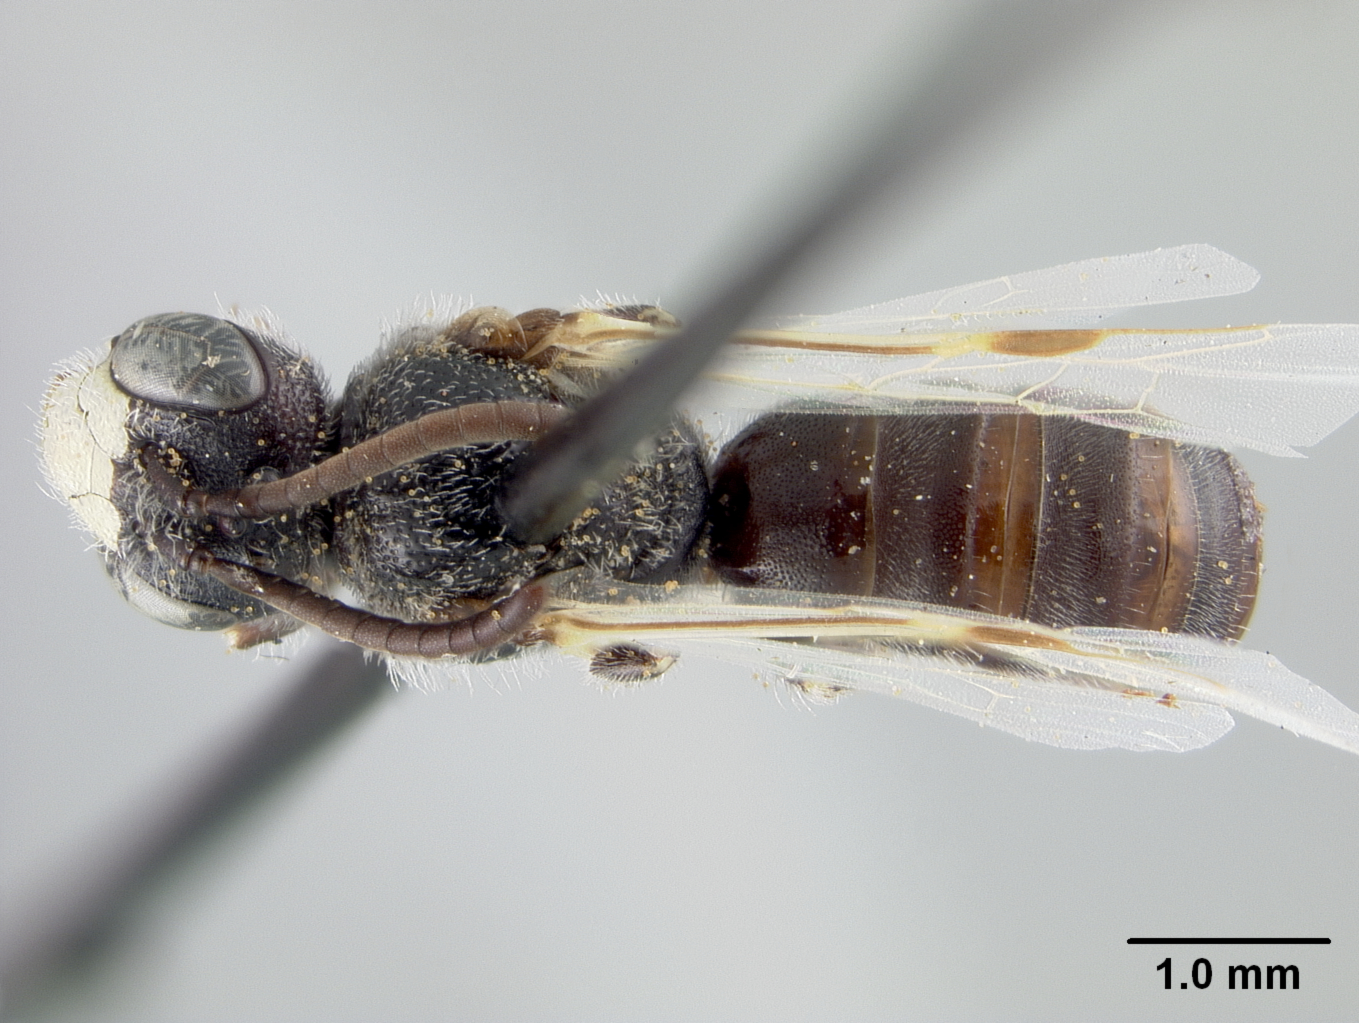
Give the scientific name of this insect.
Panurginus leucopterus
